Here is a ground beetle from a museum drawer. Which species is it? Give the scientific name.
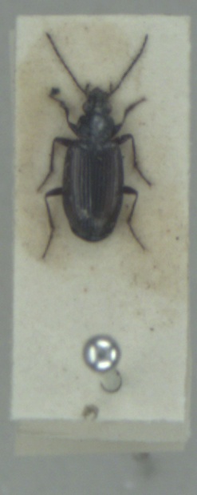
Bembidion prasinum
